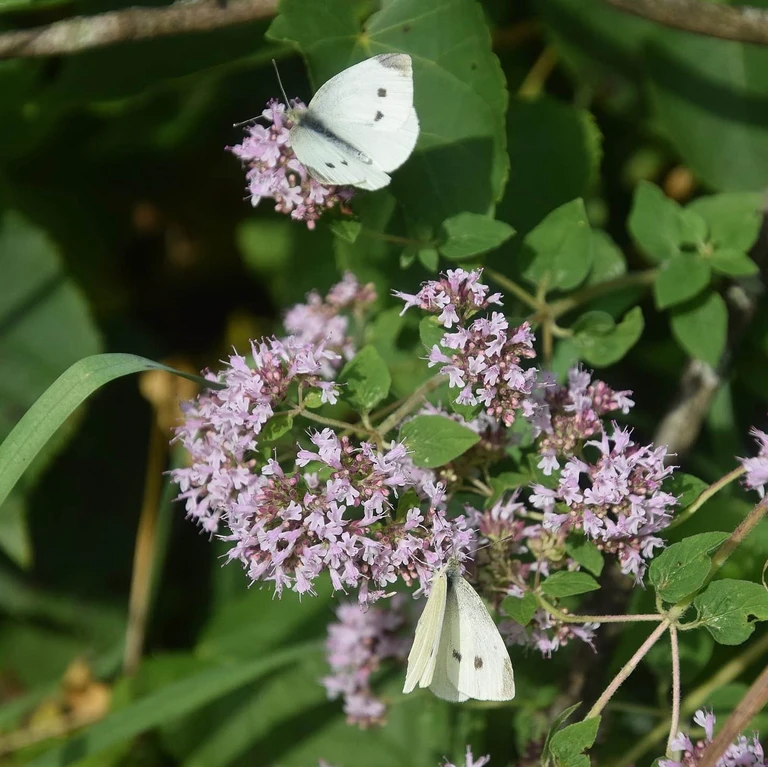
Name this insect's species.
Pieris rapae
